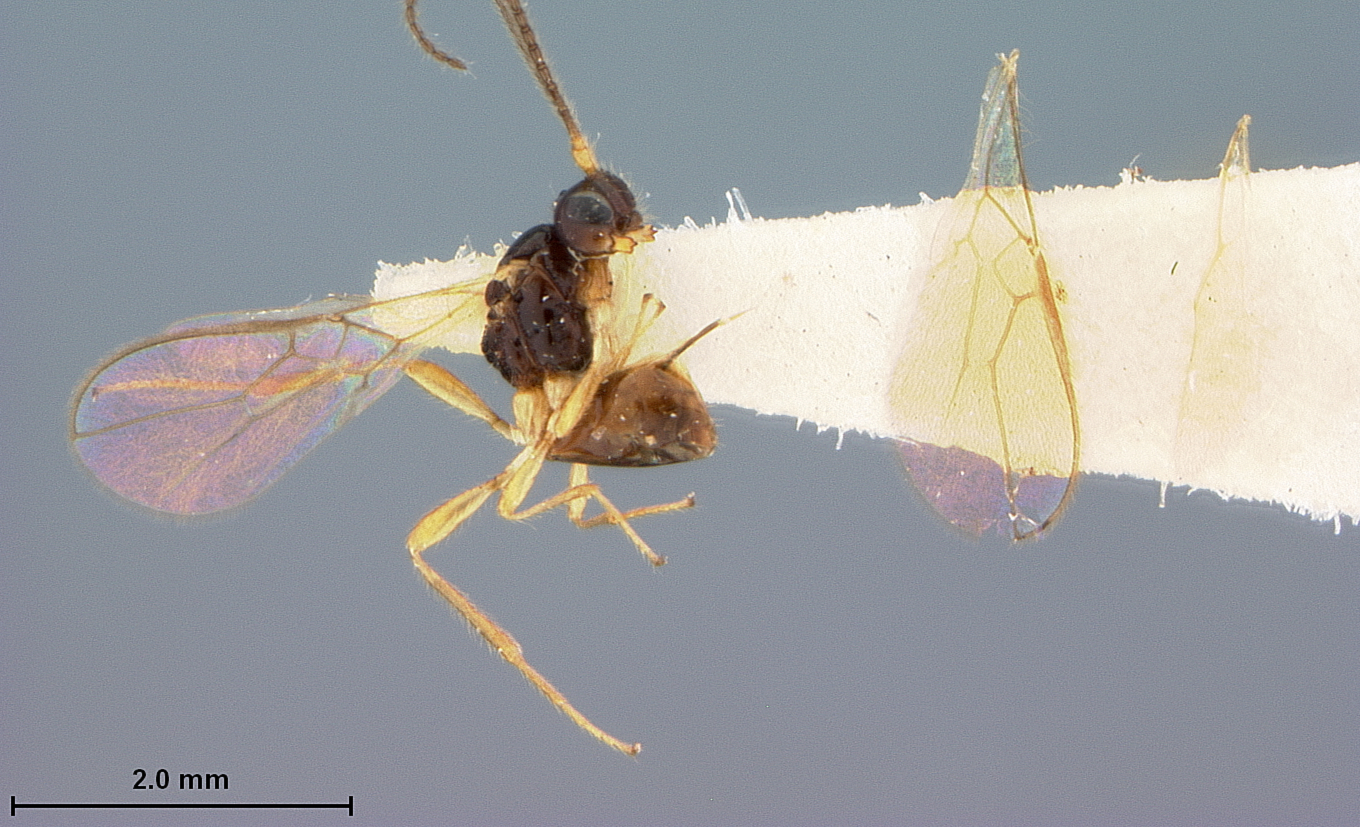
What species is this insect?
Aspilota krombeini
